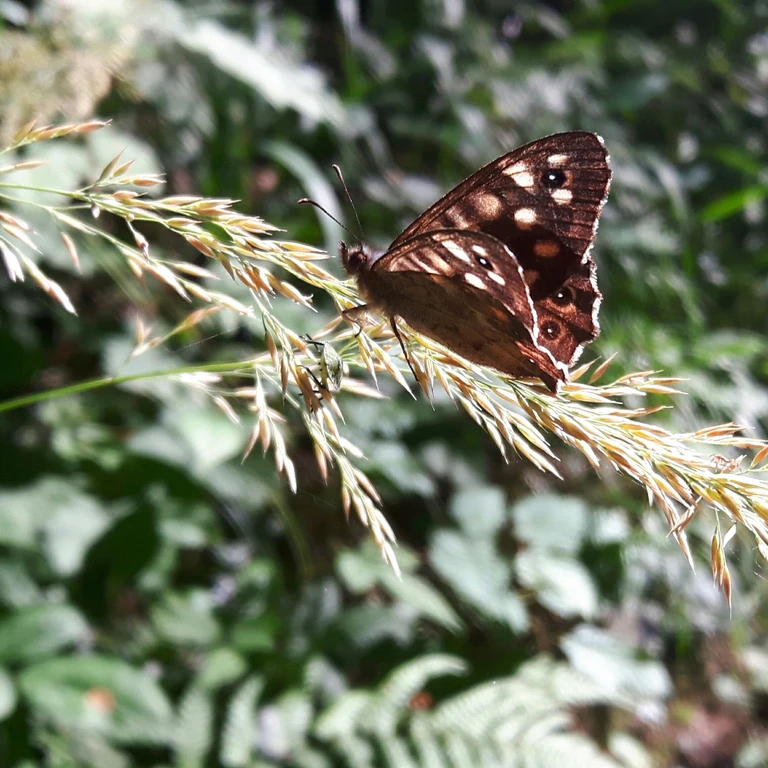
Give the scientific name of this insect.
Pararge aegeria
